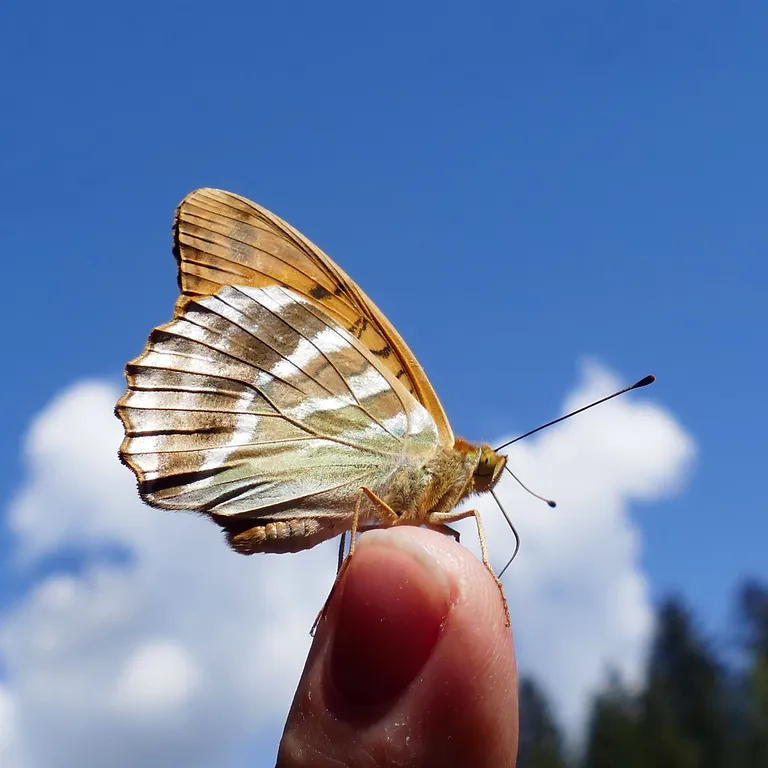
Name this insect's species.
Argynnis paphia
